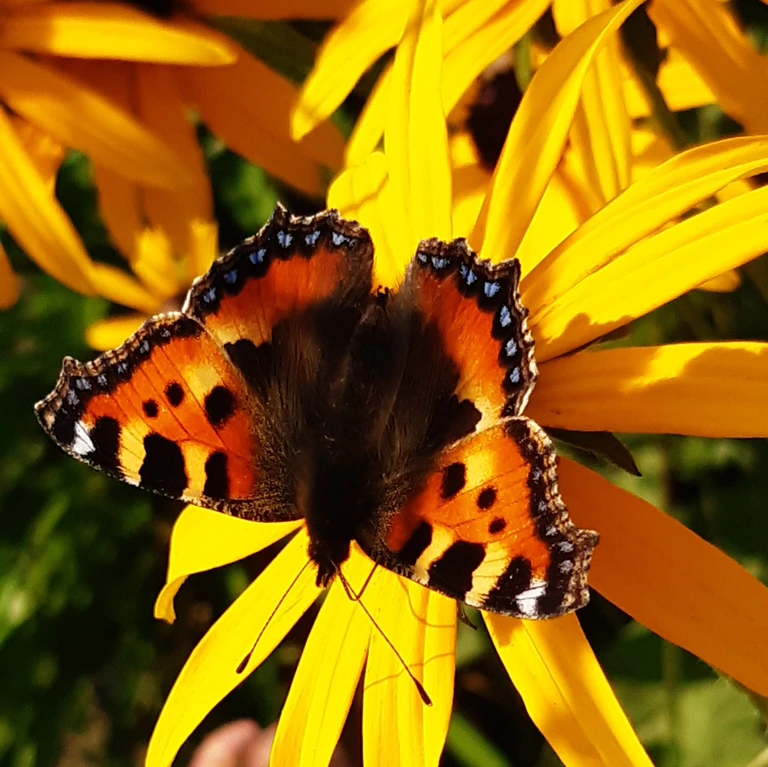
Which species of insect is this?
Aglais urticae
